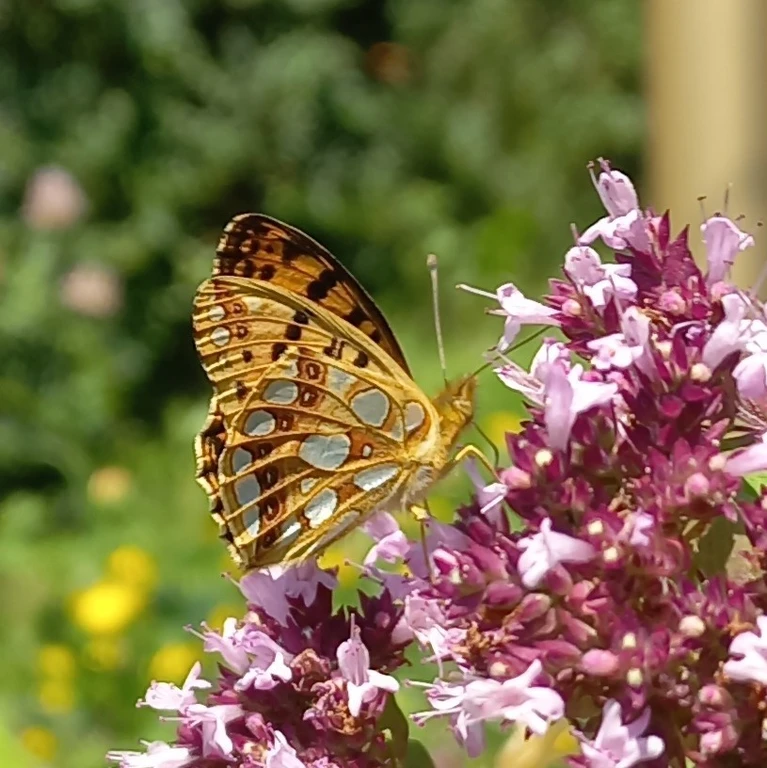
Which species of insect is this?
Issoria lathonia
